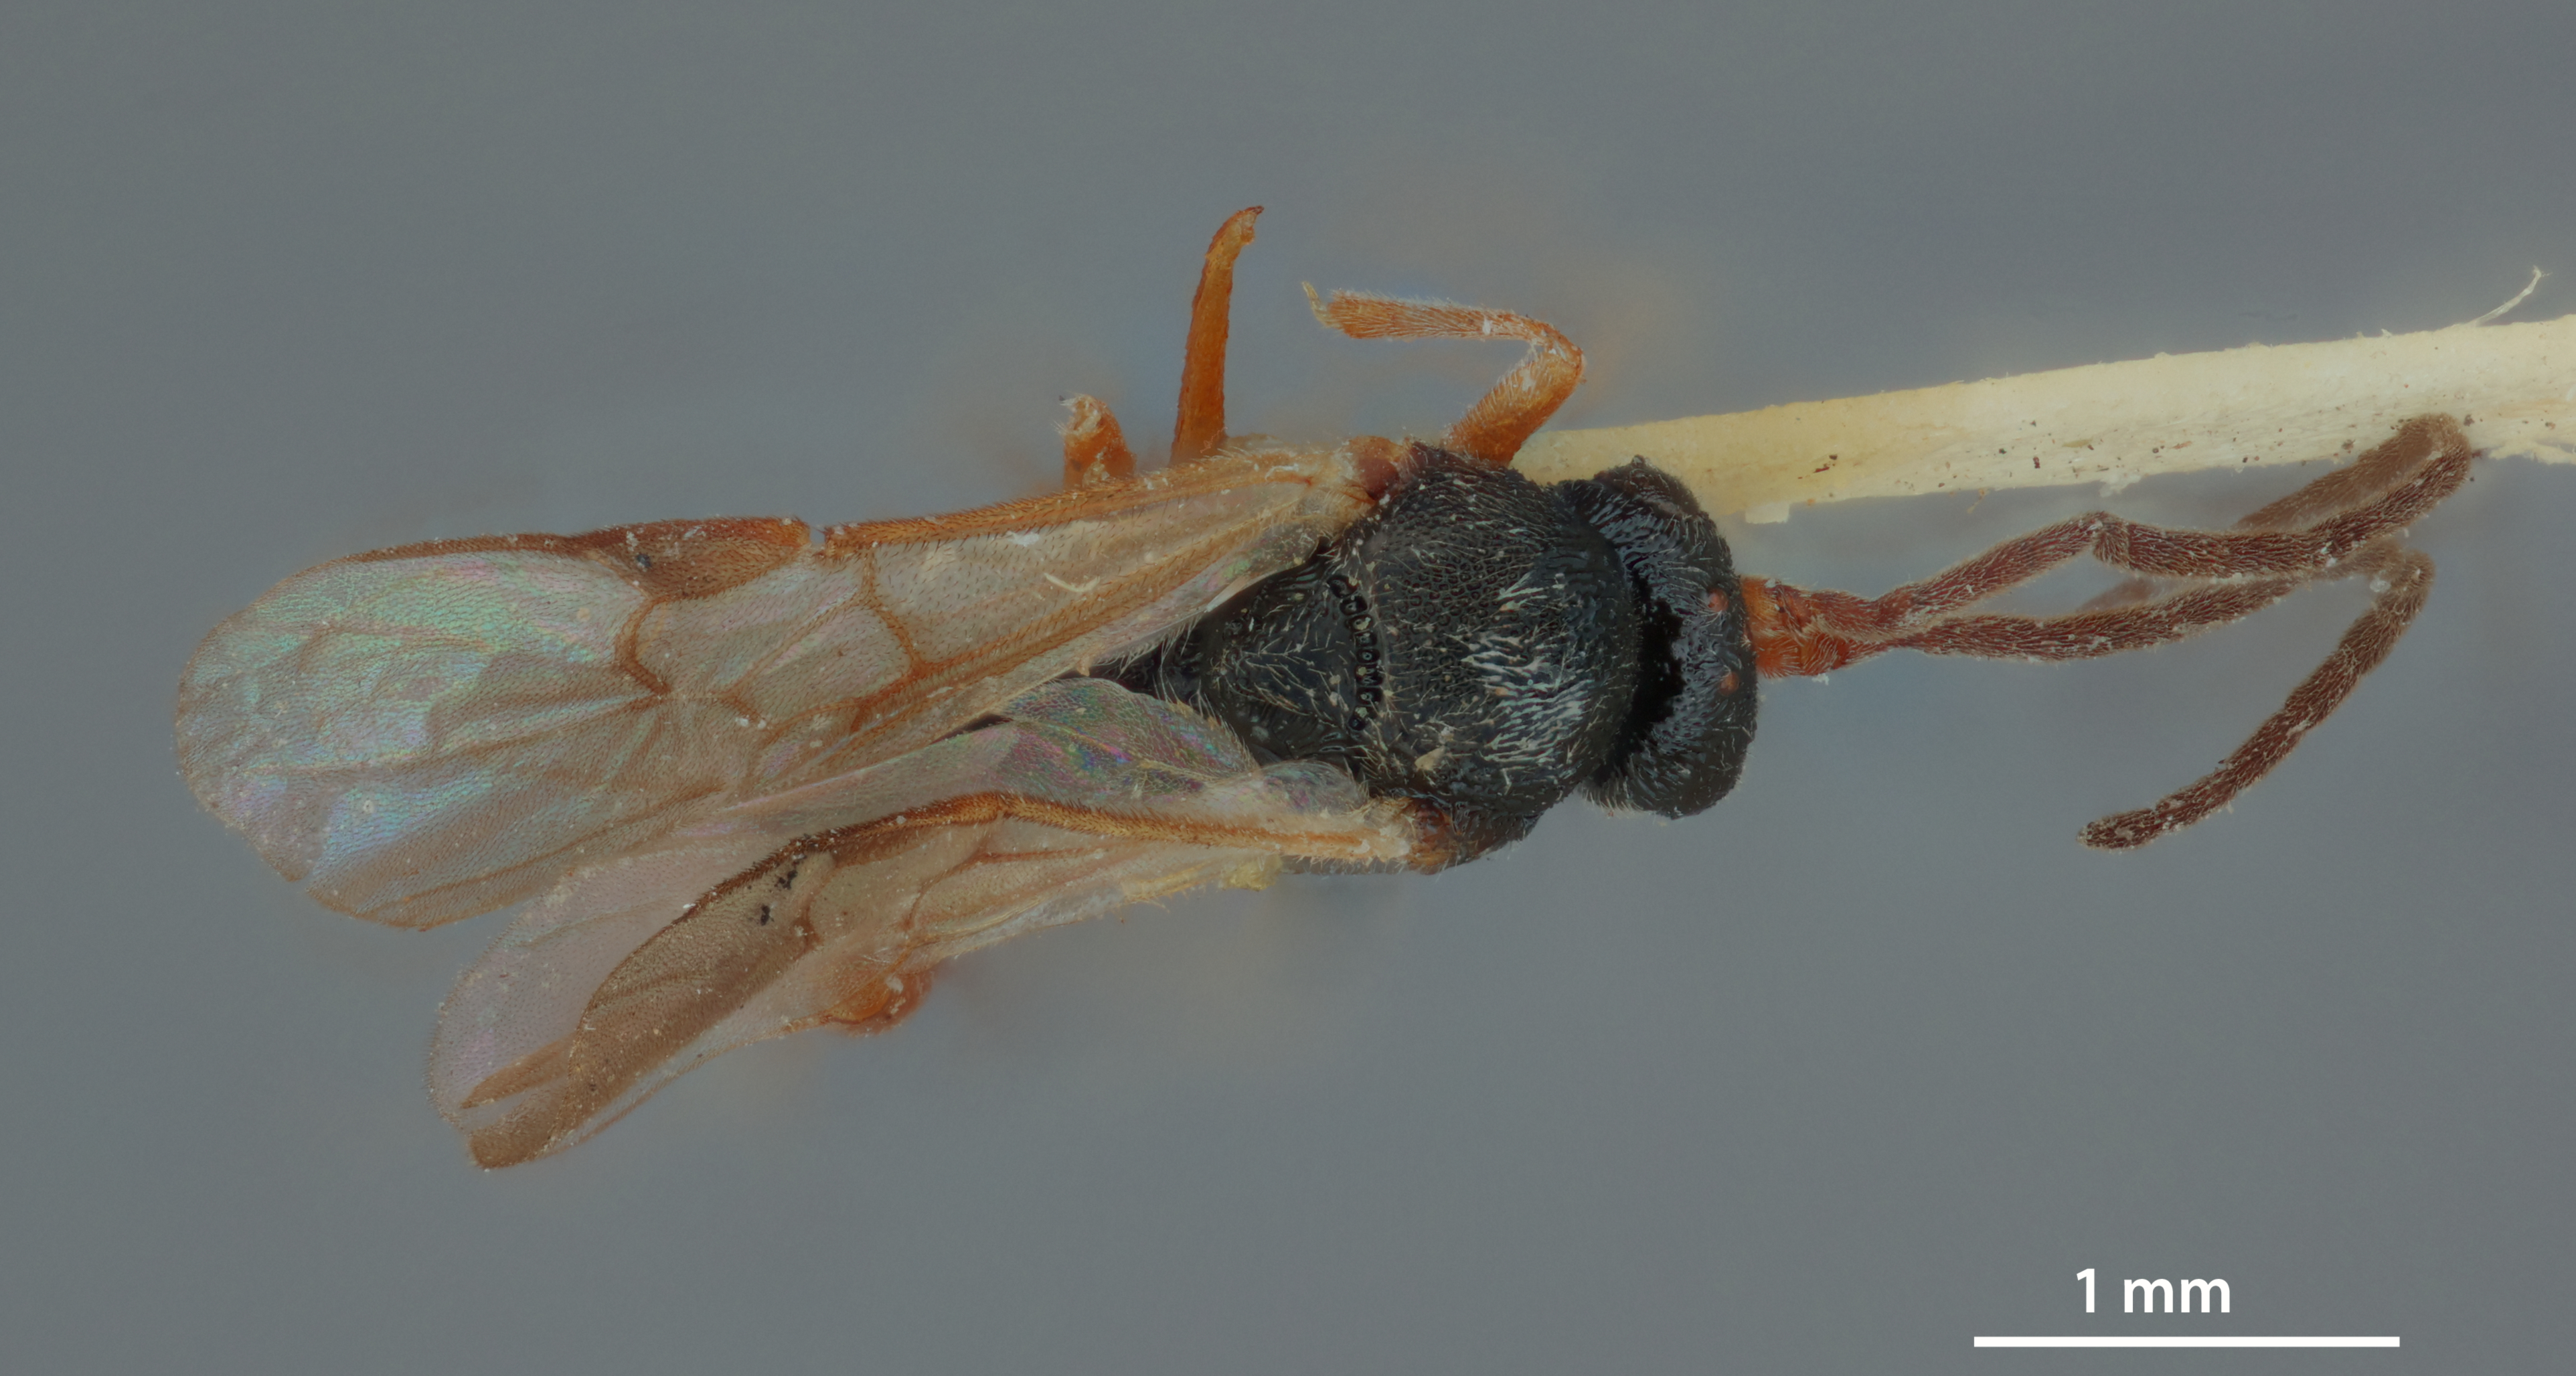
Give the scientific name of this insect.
Apanteles terminalis
